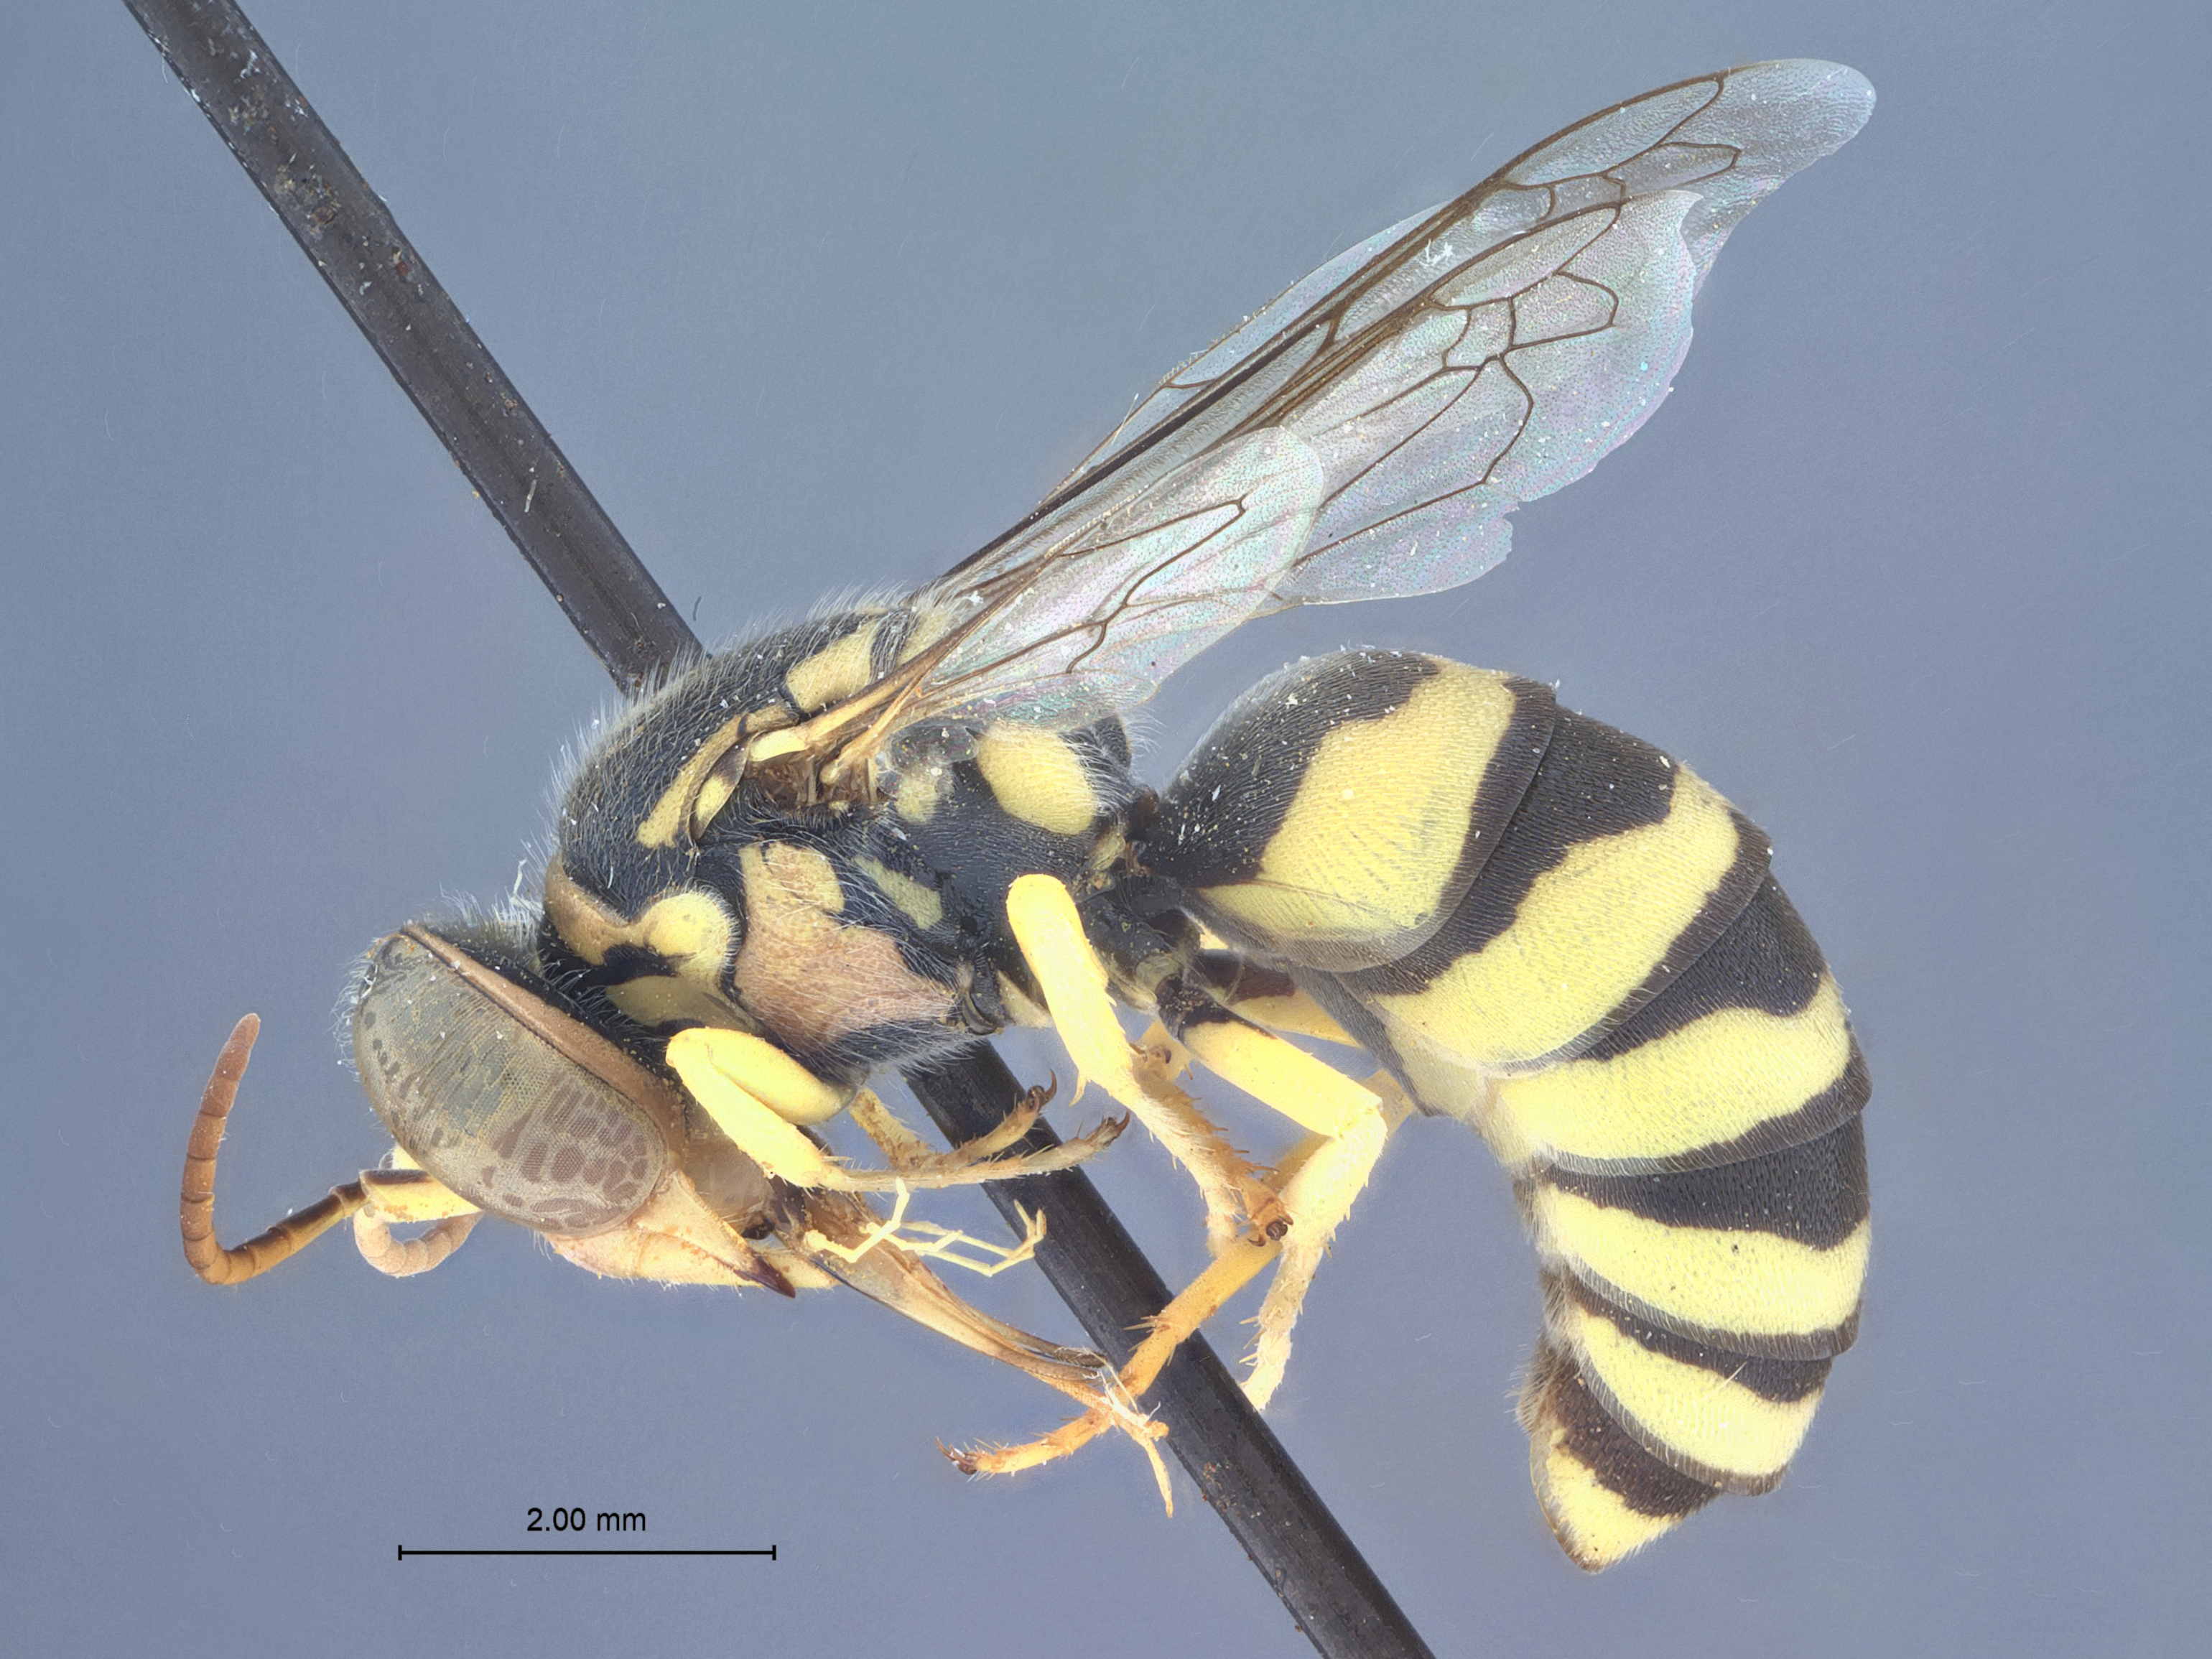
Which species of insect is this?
Microstictia hurdi
